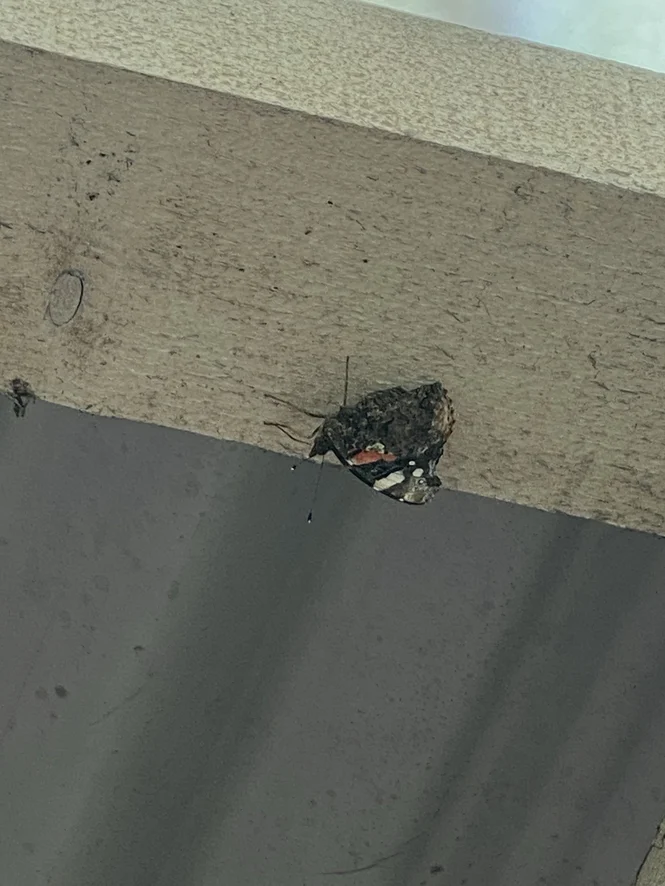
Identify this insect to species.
Vanessa atalanta
